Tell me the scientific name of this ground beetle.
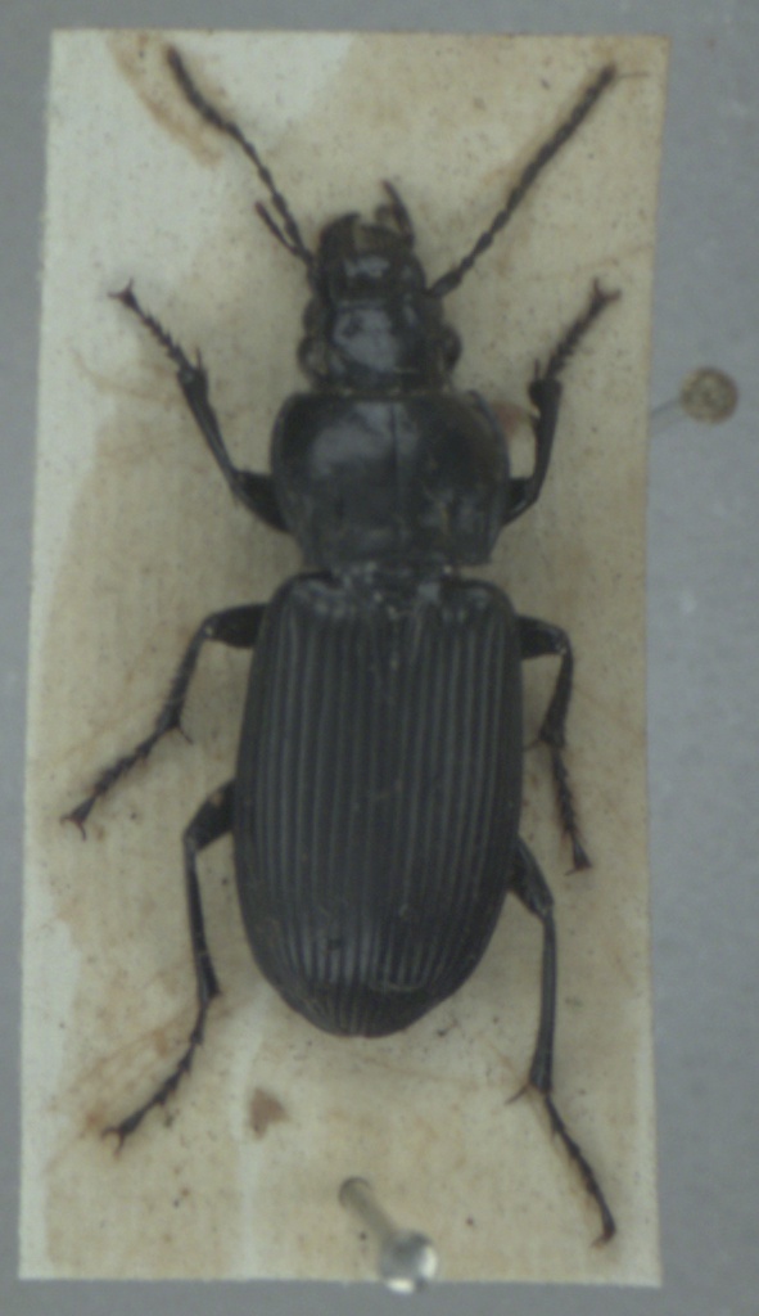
Pterostichus melanarius
